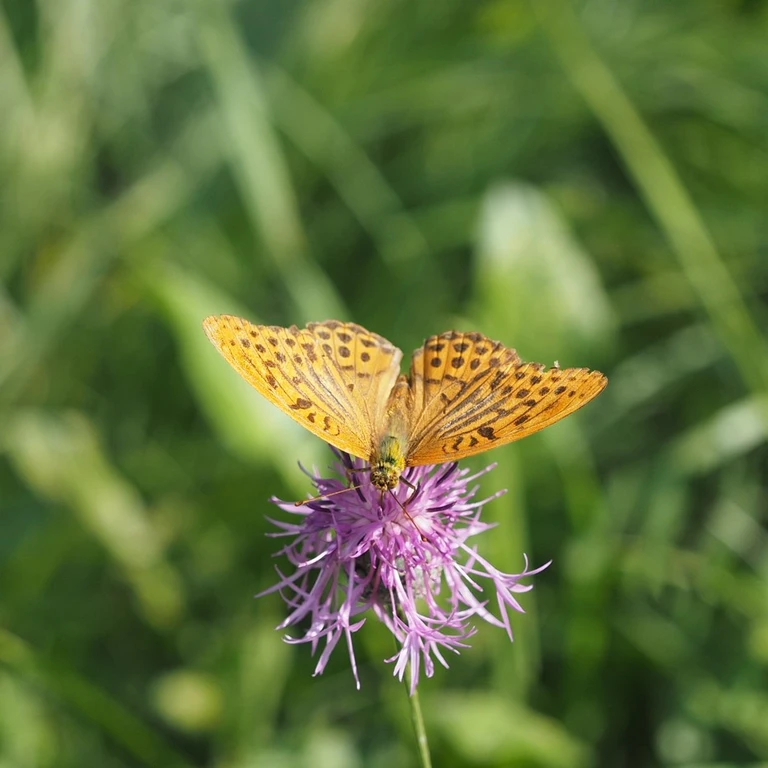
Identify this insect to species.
Argynnis paphia
